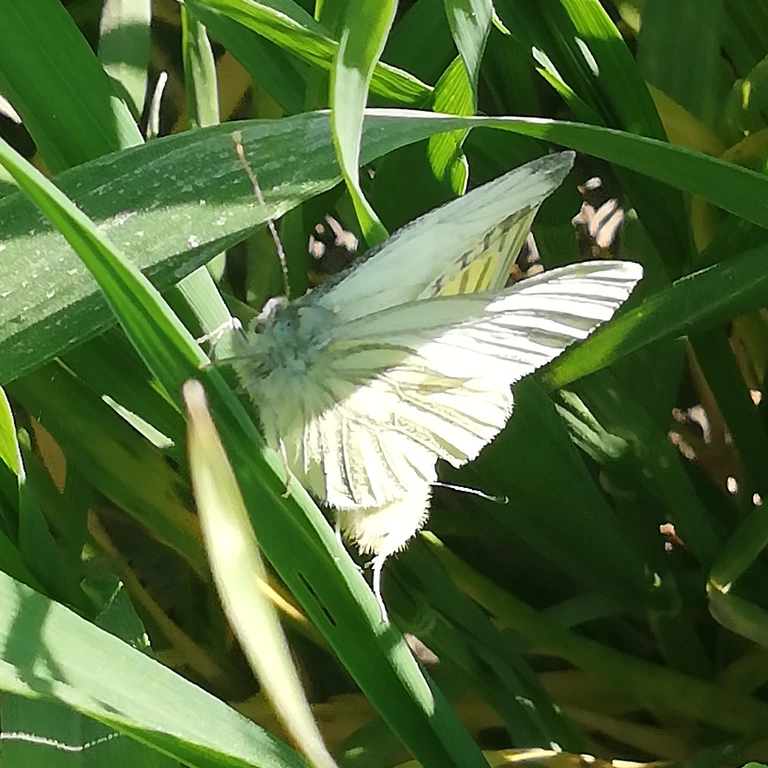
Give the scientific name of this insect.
Pieris napi
